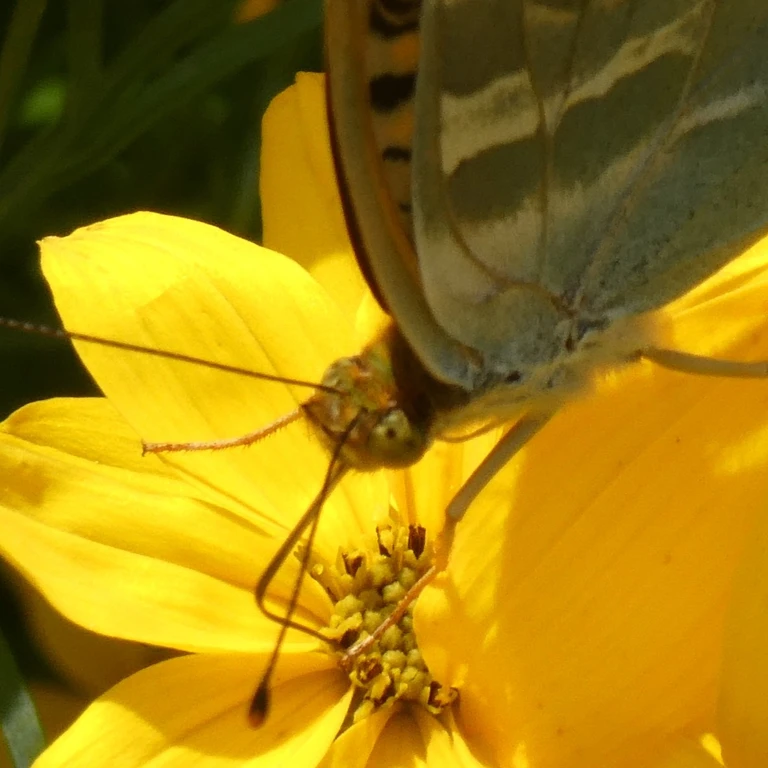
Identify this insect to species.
Argynnis paphia
